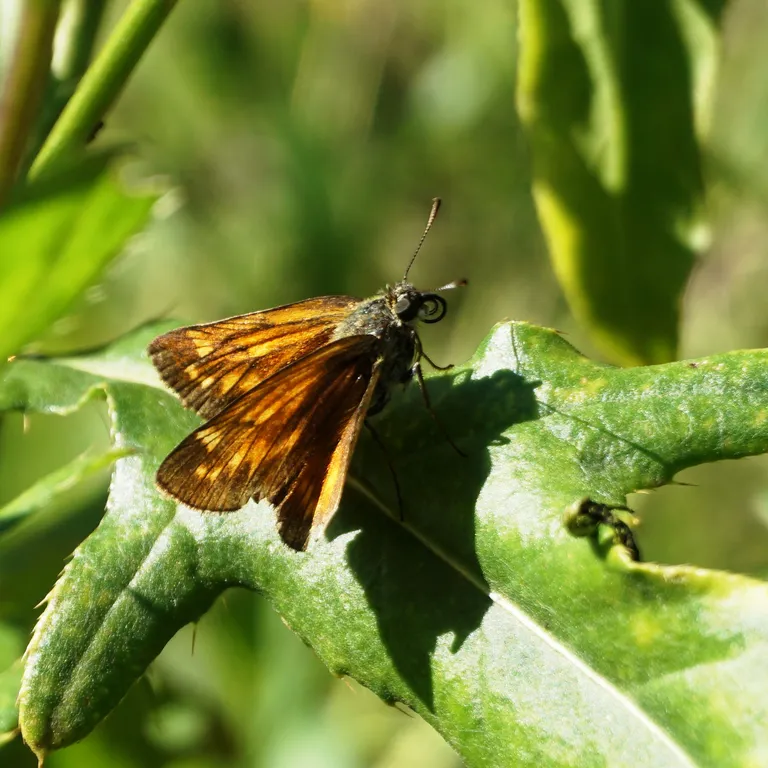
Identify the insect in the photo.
Ochlodes sylvanus (also Ochlodes venata)
